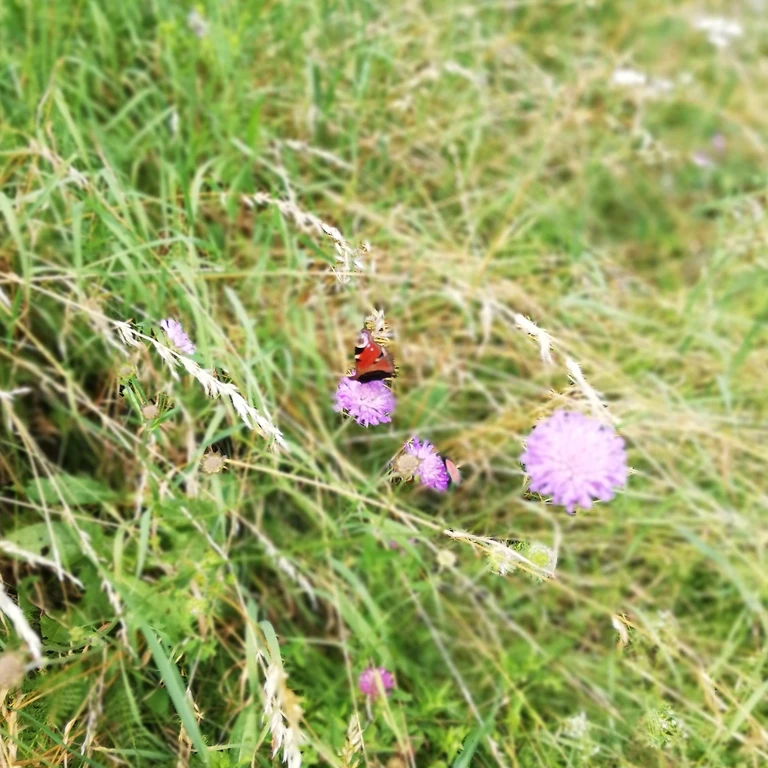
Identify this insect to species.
Aglais io
